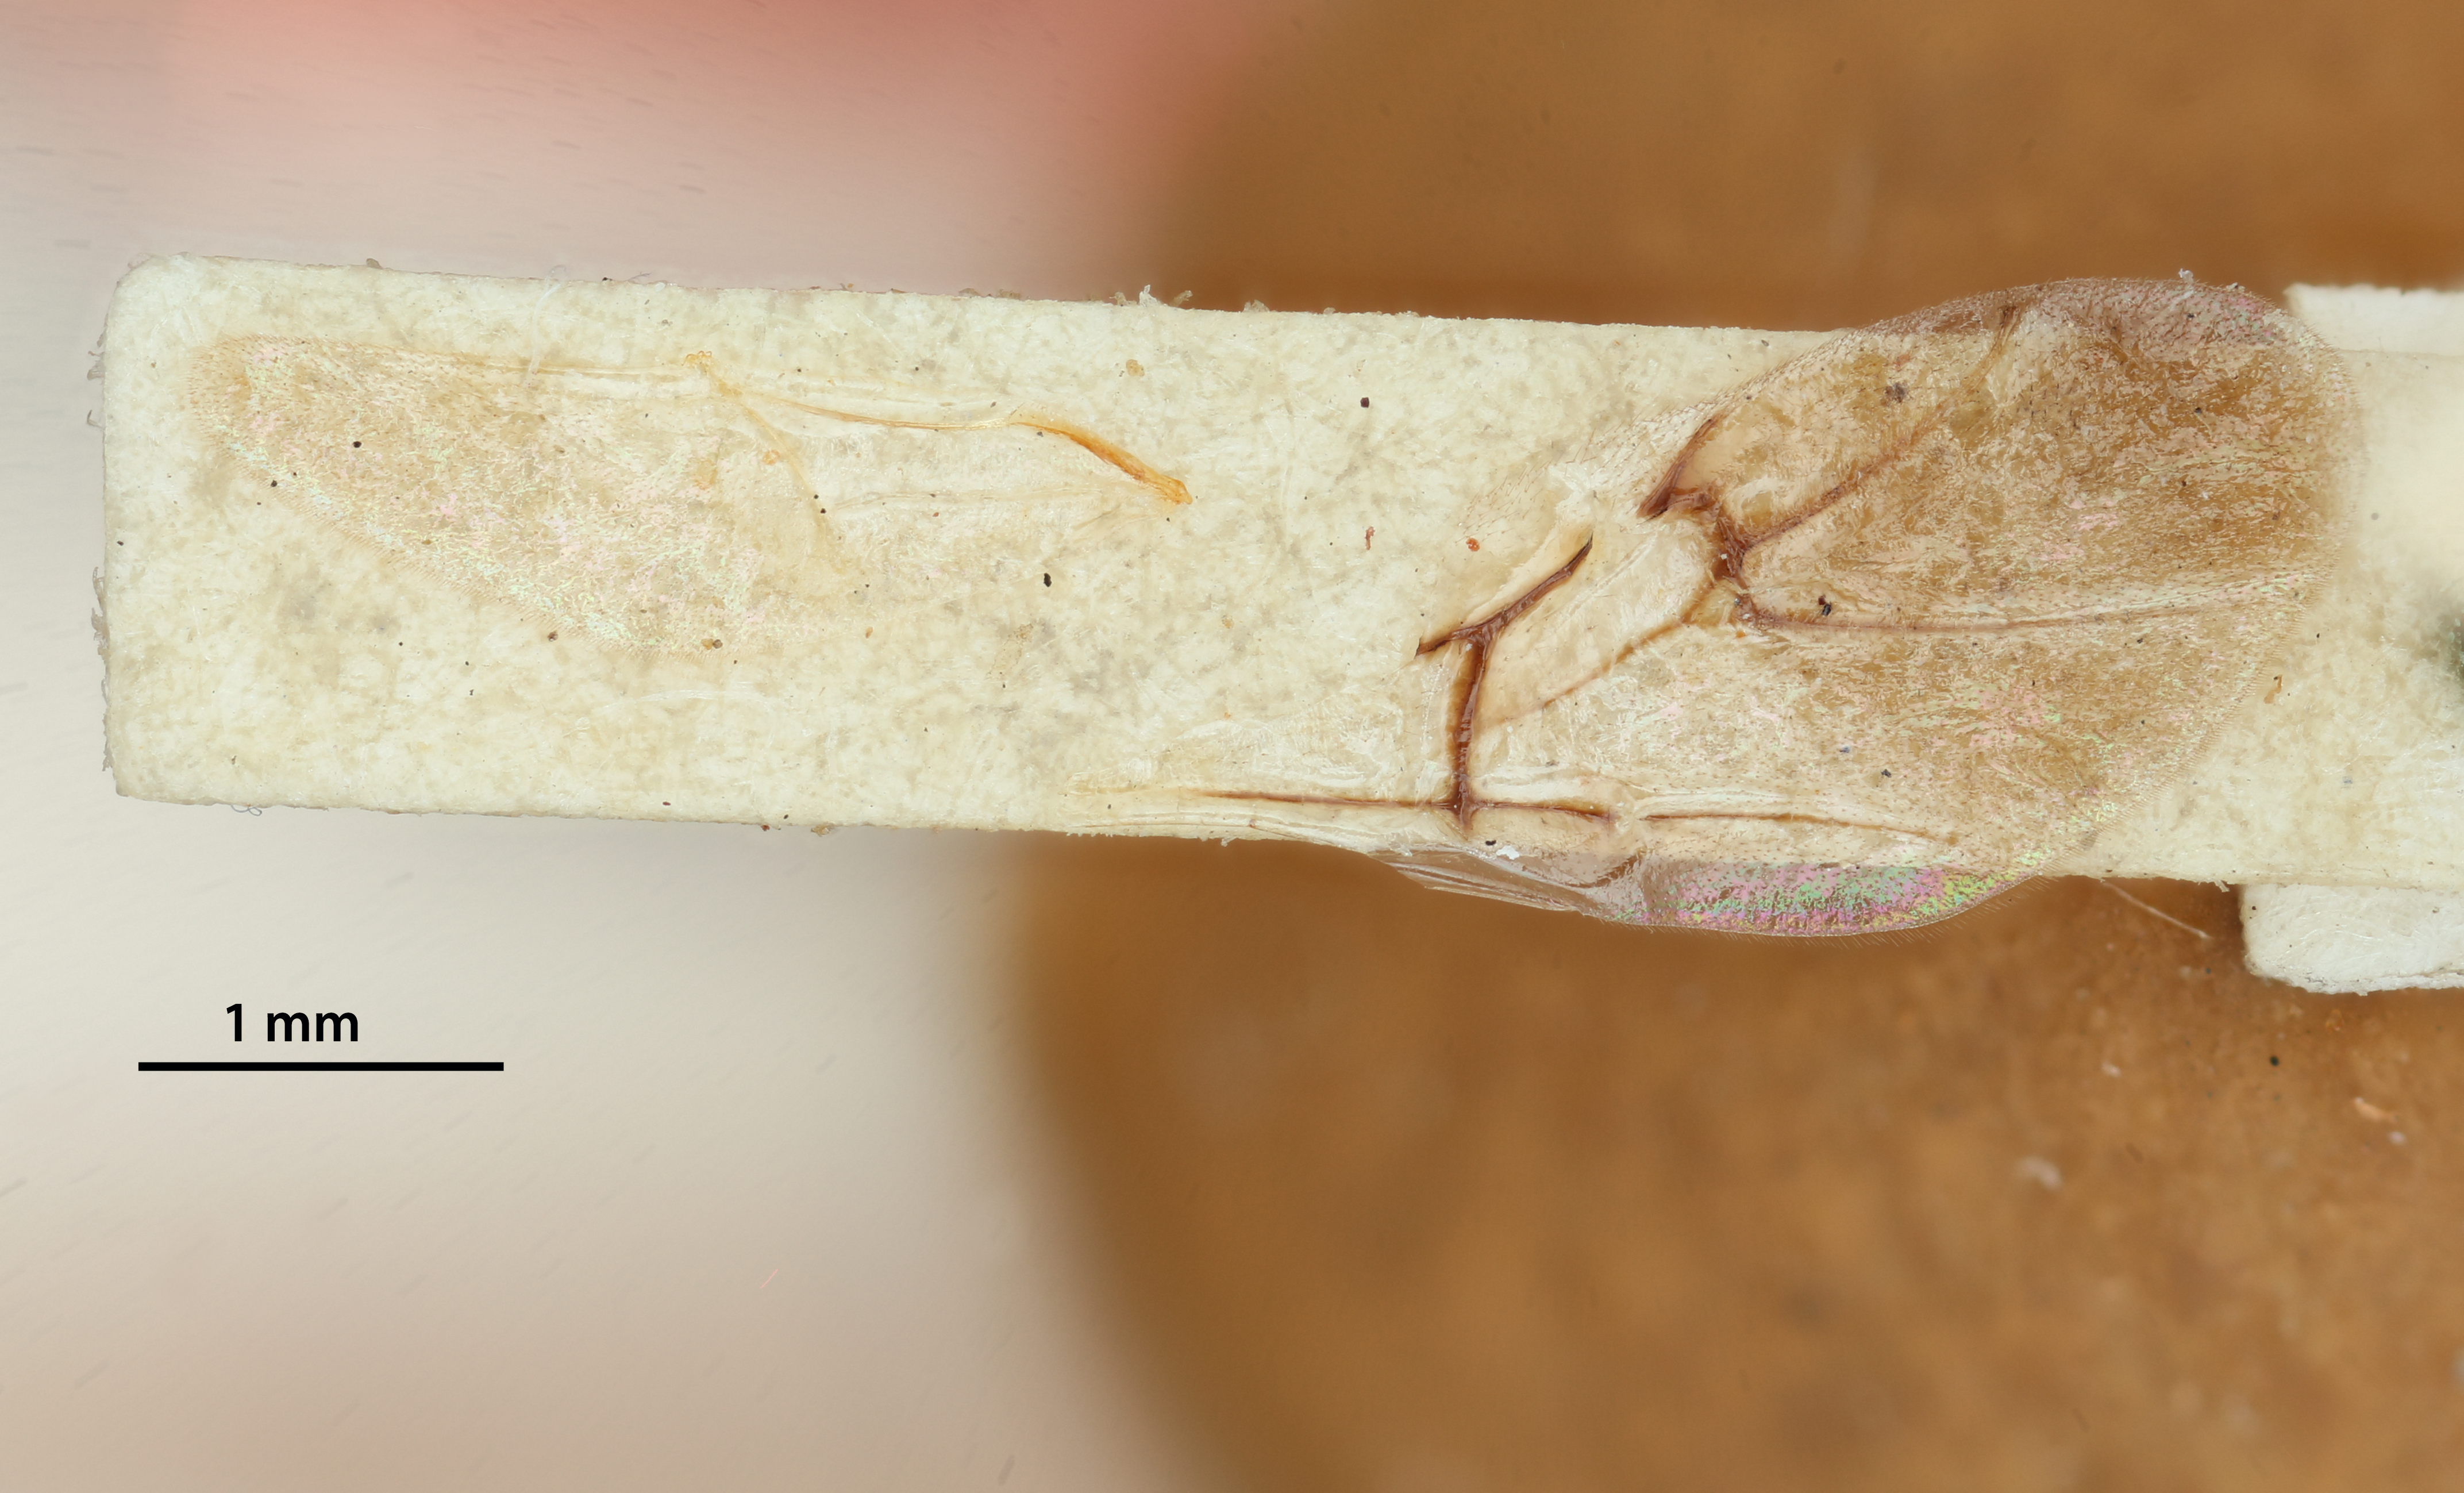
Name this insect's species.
Holcaspis arizonica
